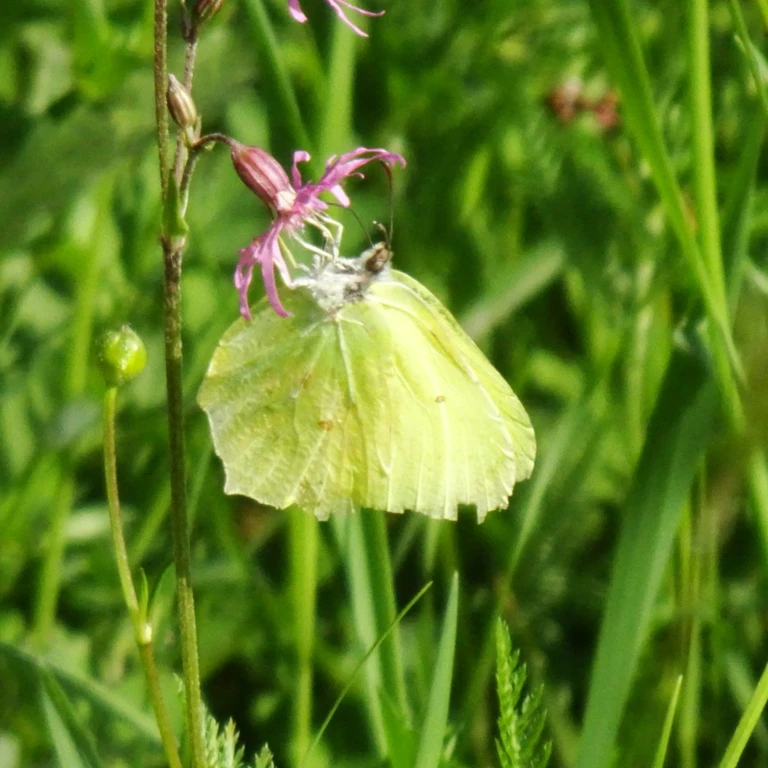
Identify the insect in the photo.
Gonepteryx rhamni
